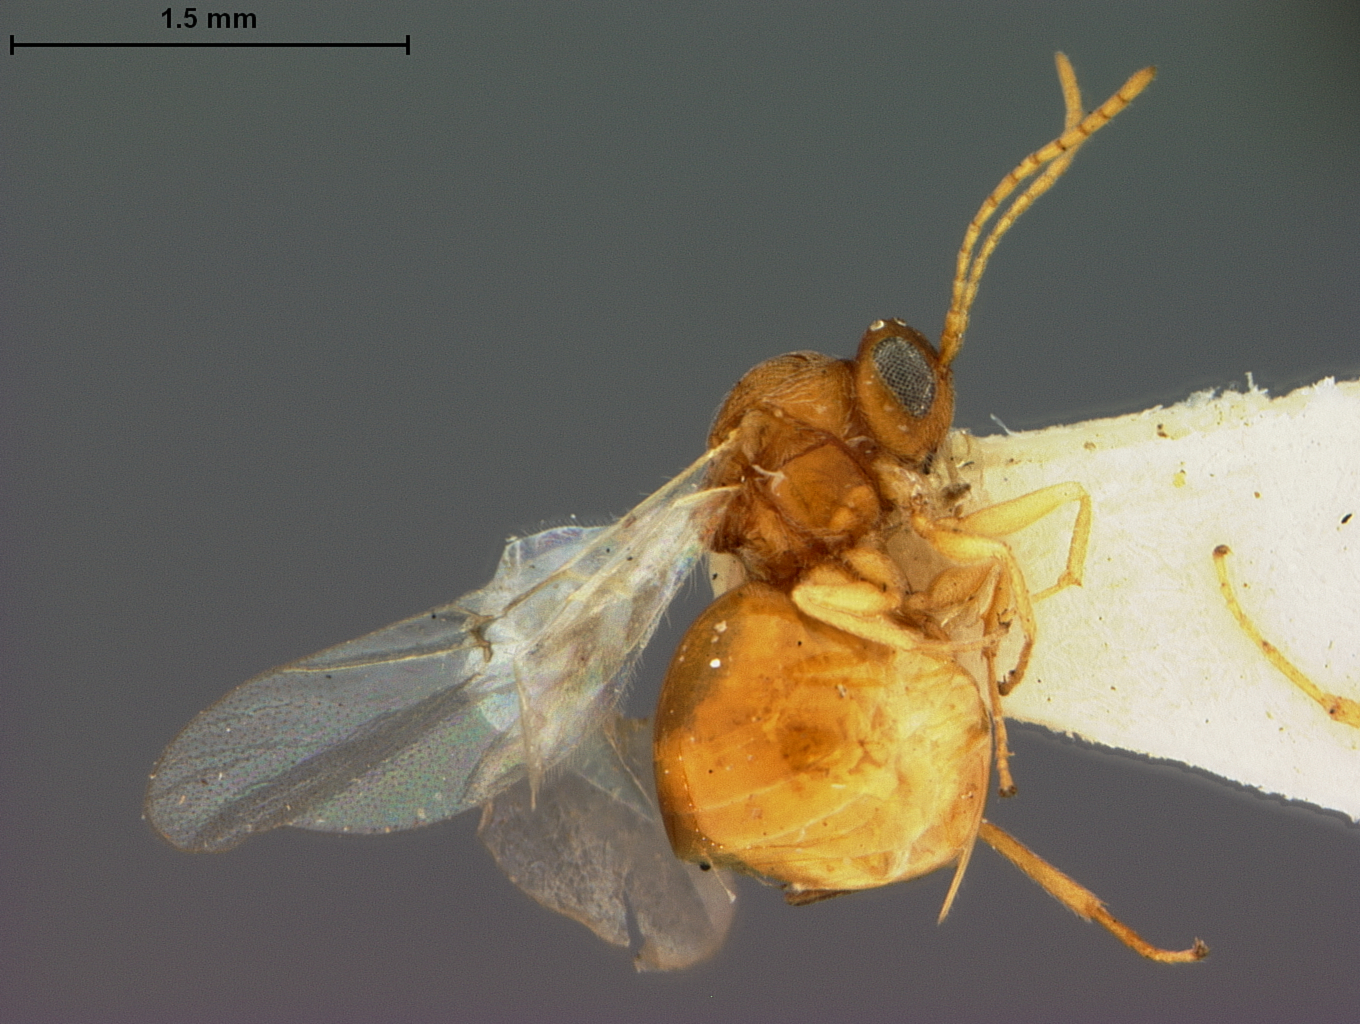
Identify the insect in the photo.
Andricus multicostatus
